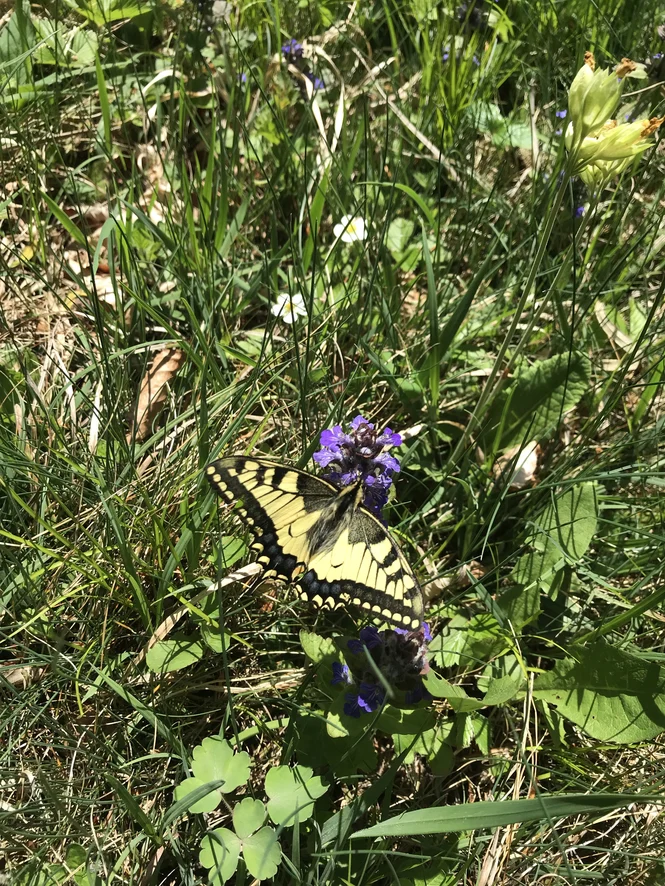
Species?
Papilio machaon
